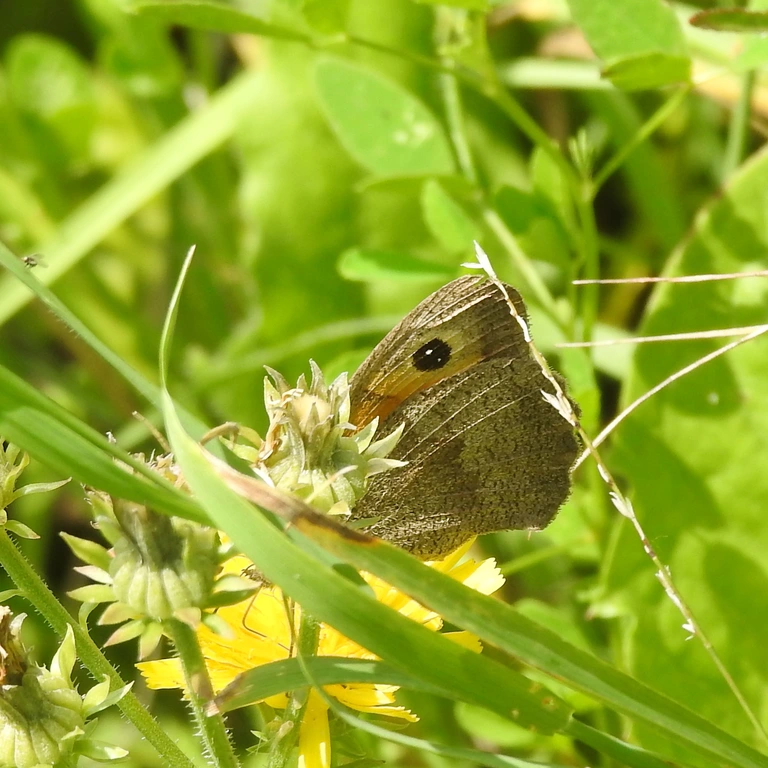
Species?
Maniola jurtina
